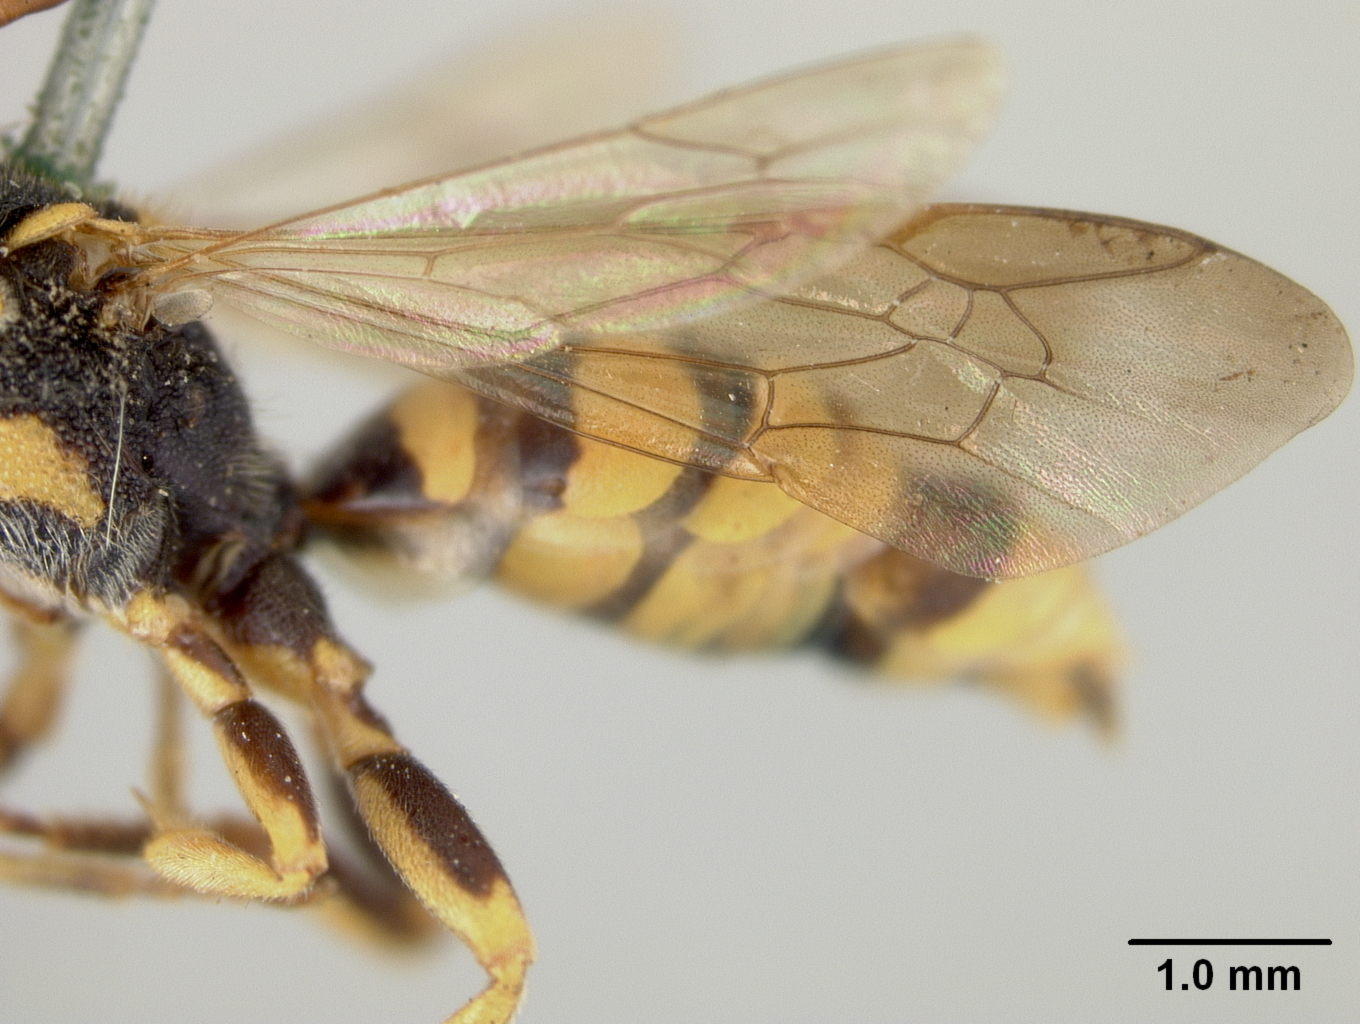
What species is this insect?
Nomada sanctaecrucis
